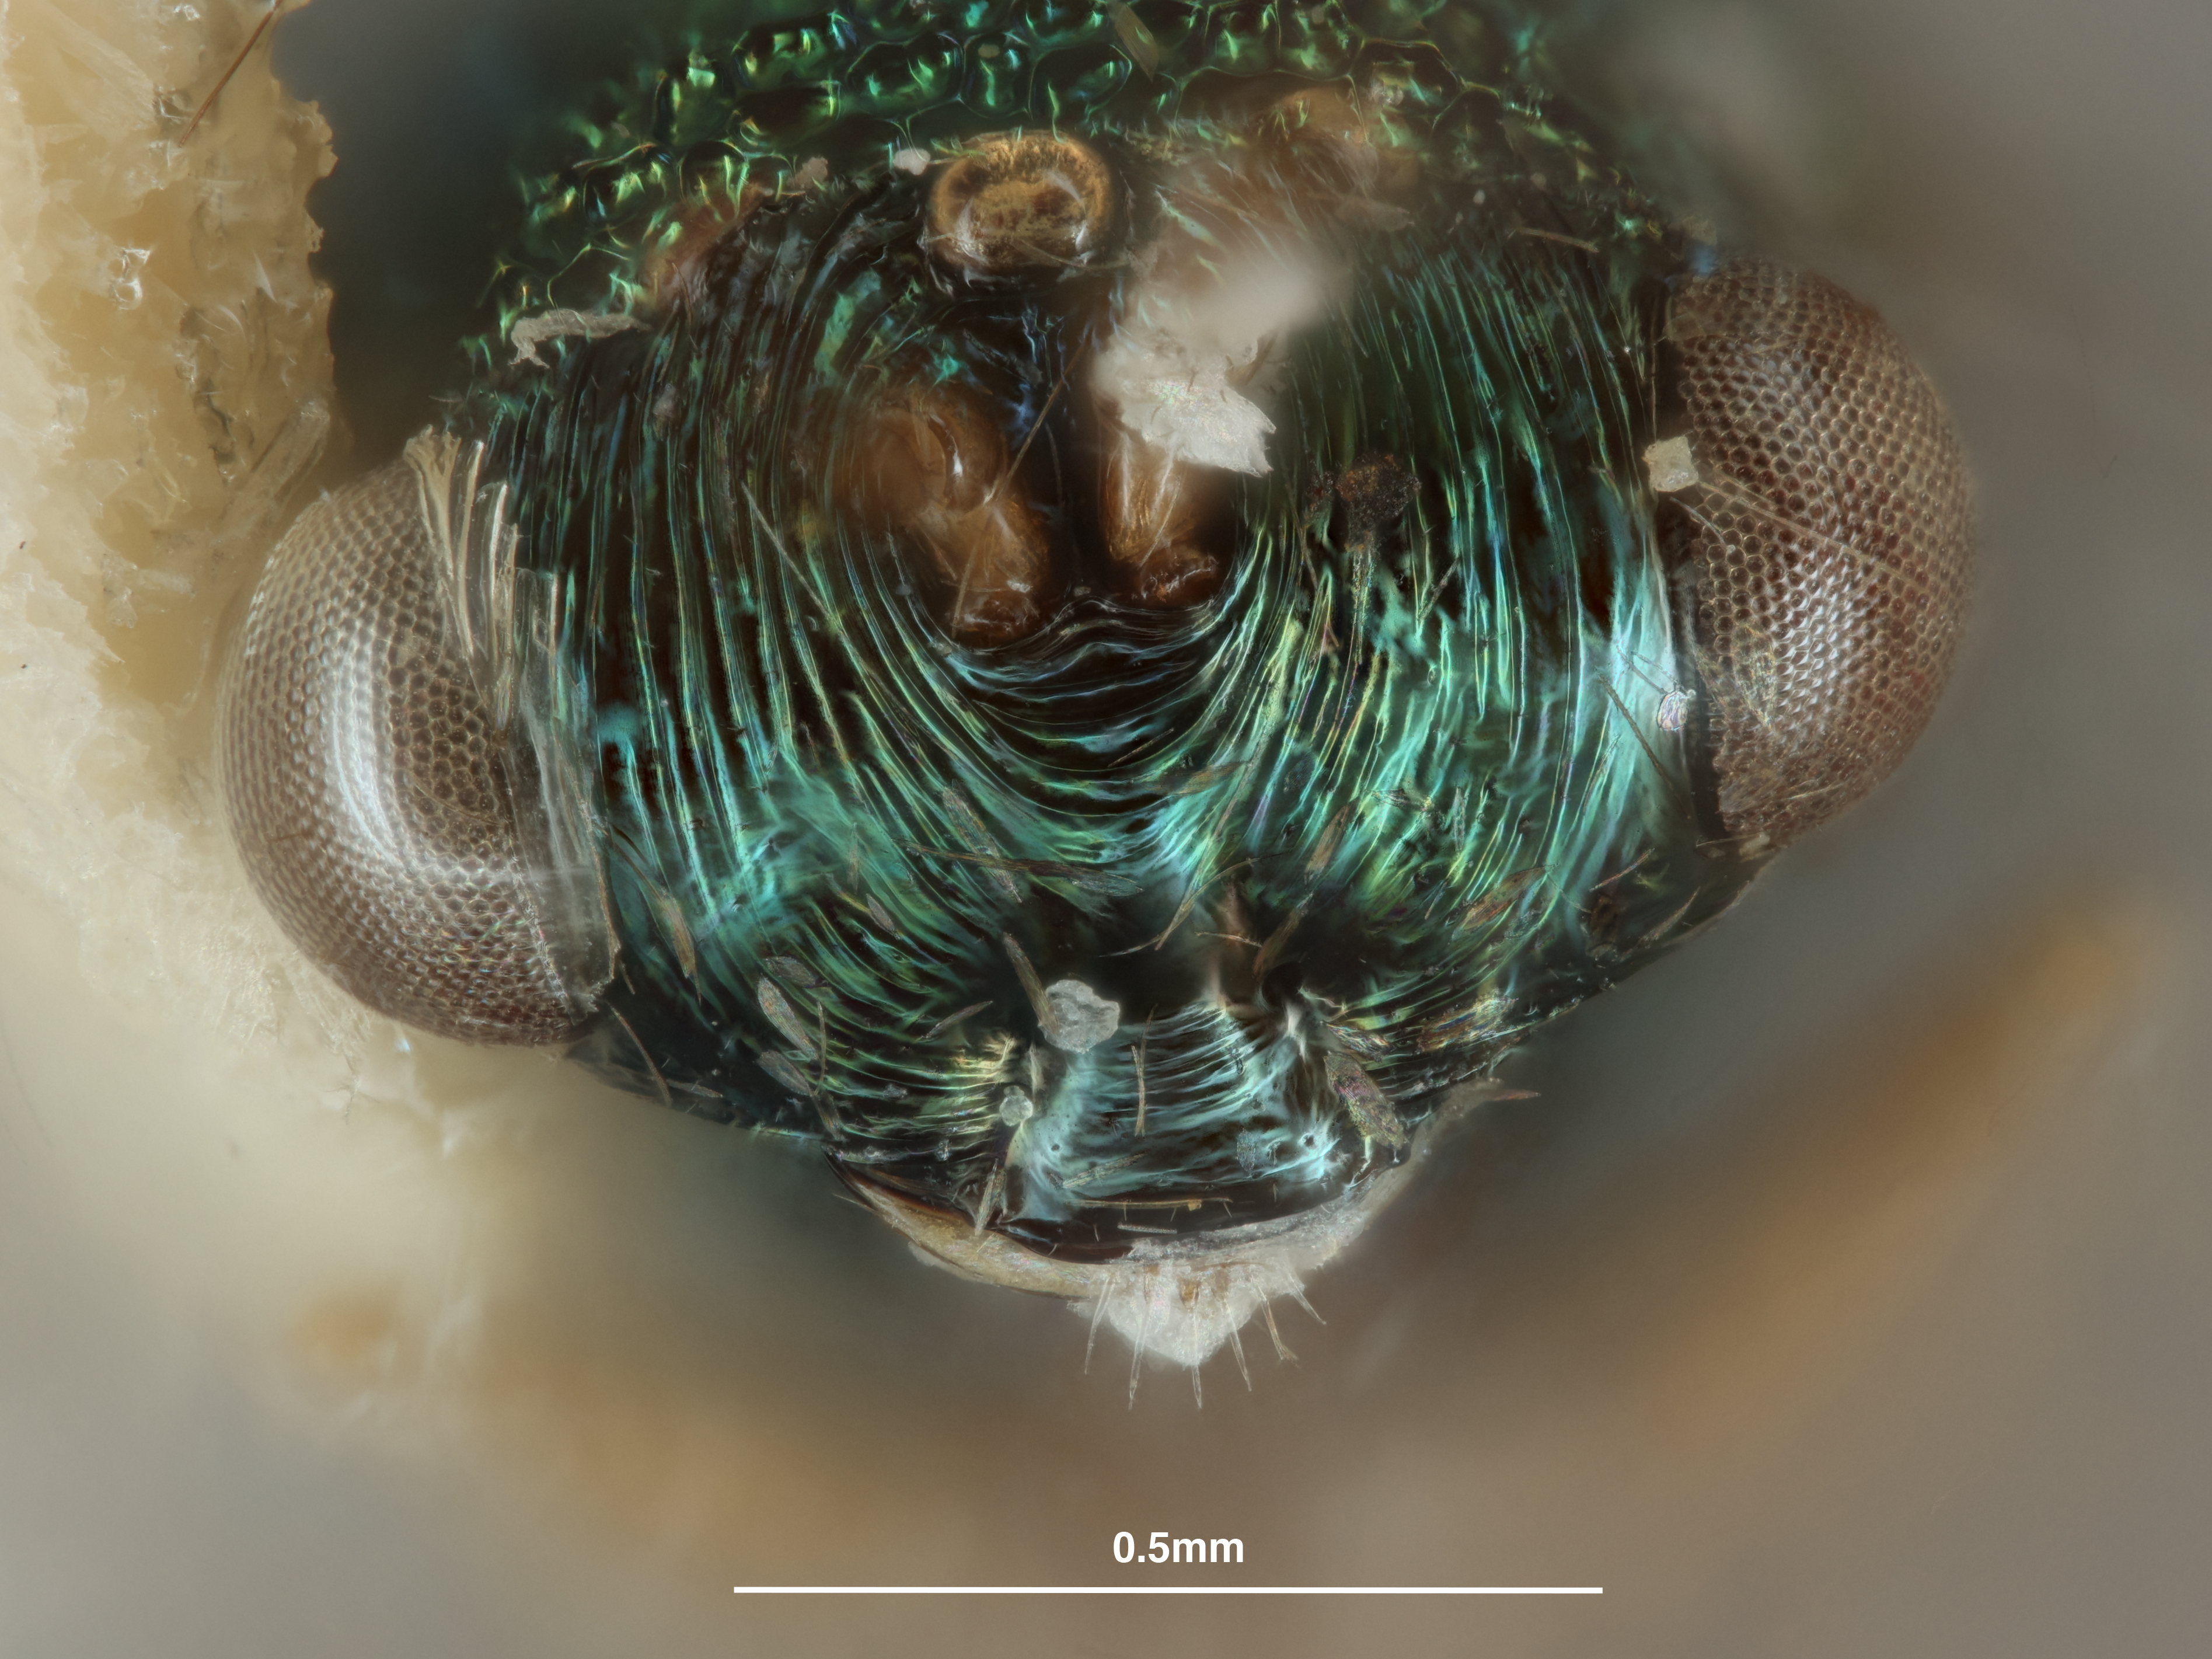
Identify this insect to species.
Stilbula carolinensis
